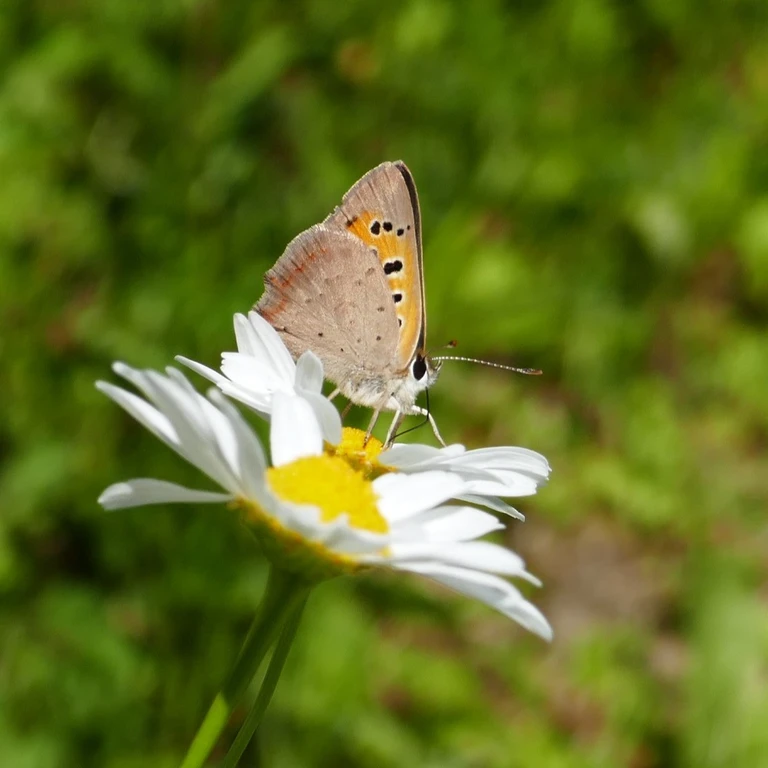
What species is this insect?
Lycaena phlaeas
